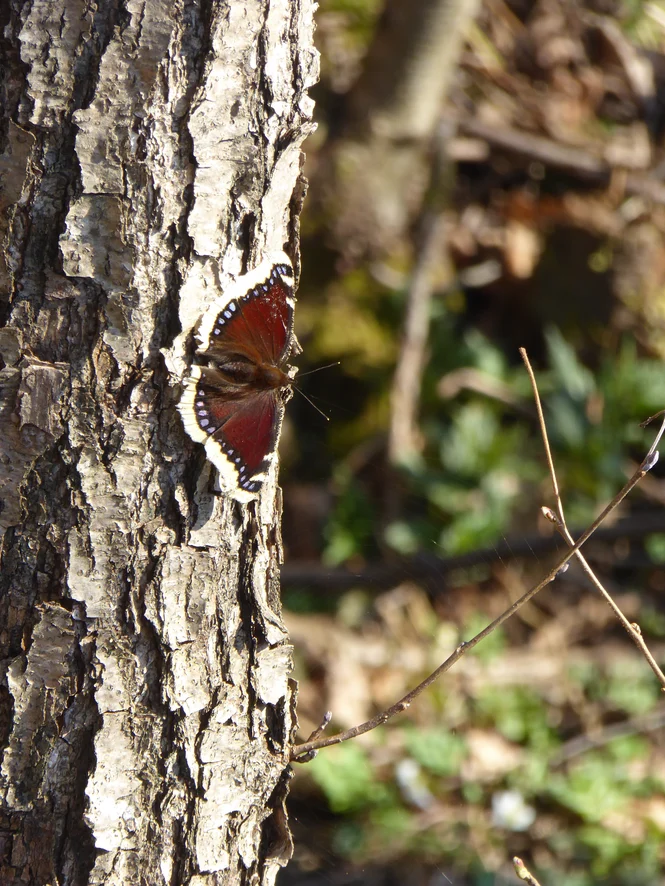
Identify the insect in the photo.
Nymphalis antiopa
